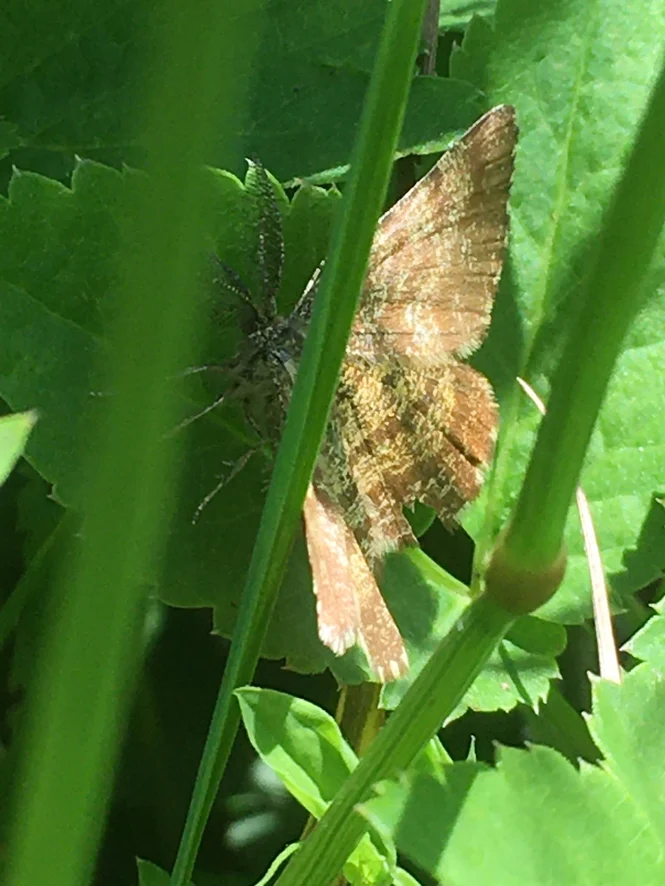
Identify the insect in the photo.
Ematurga atomaria
